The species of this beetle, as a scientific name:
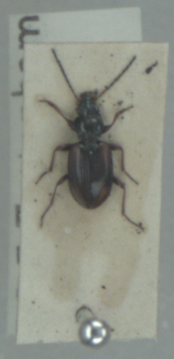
Bembidion bruxellense
